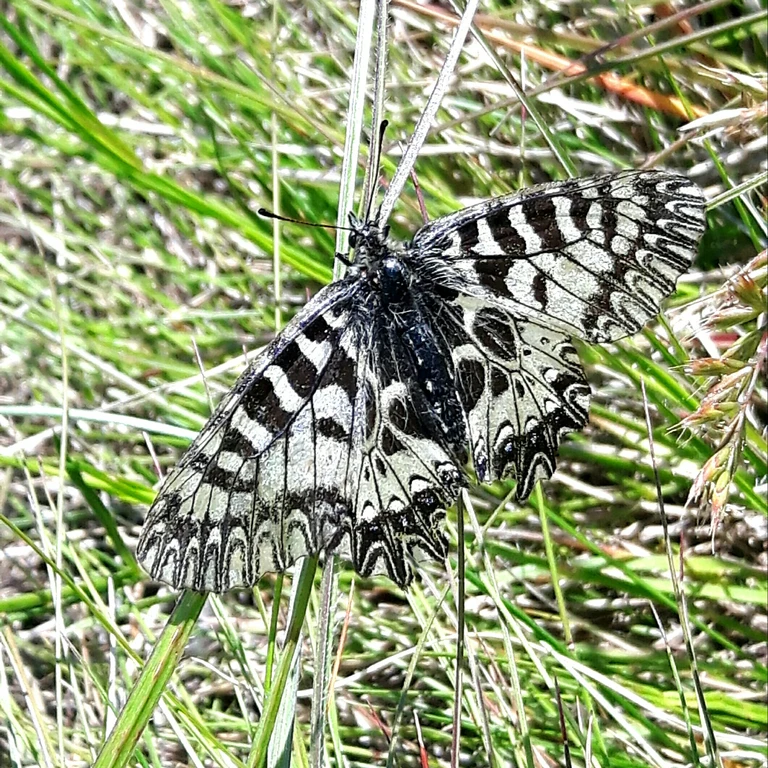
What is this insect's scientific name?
Zerynthia polyxena
